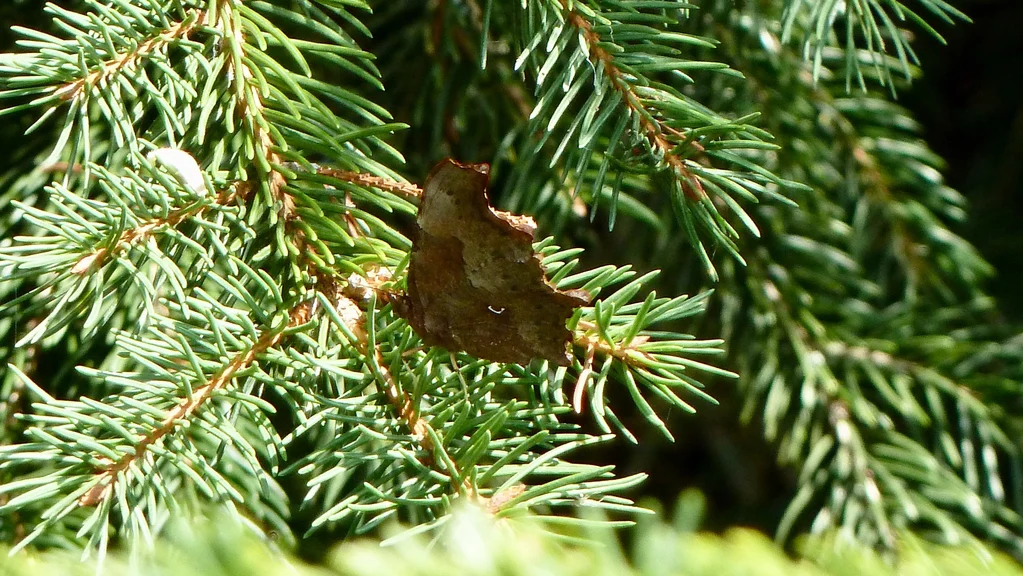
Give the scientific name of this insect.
Polygonia c-album
